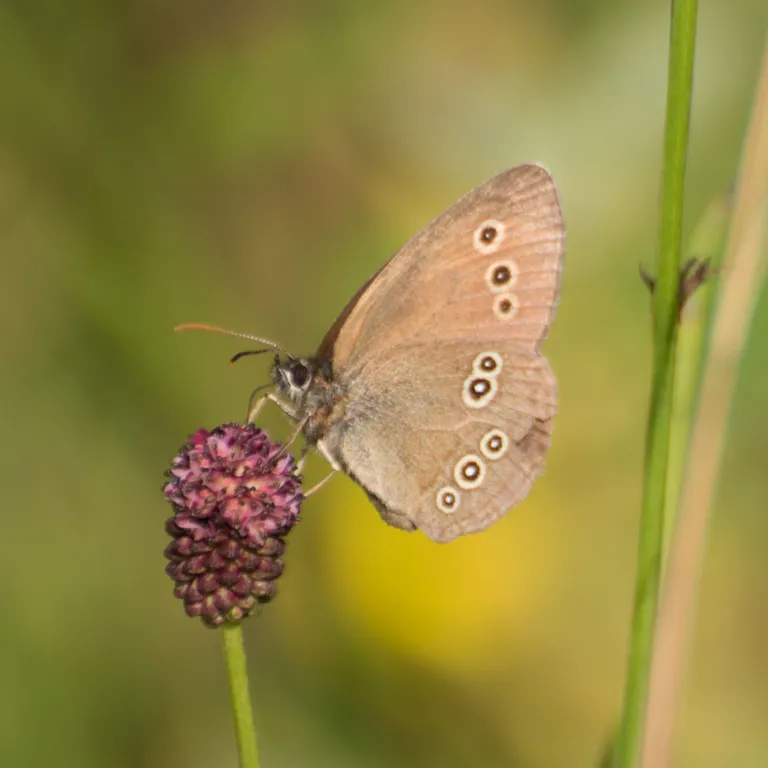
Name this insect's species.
Aphantopus hyperantus
